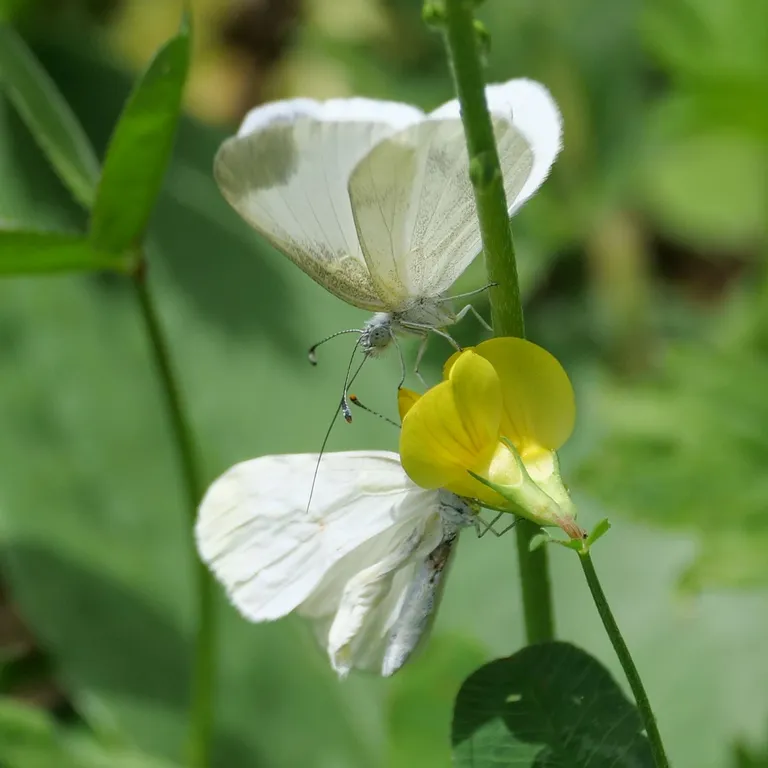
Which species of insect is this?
Leptidea sinapis/juvernica
